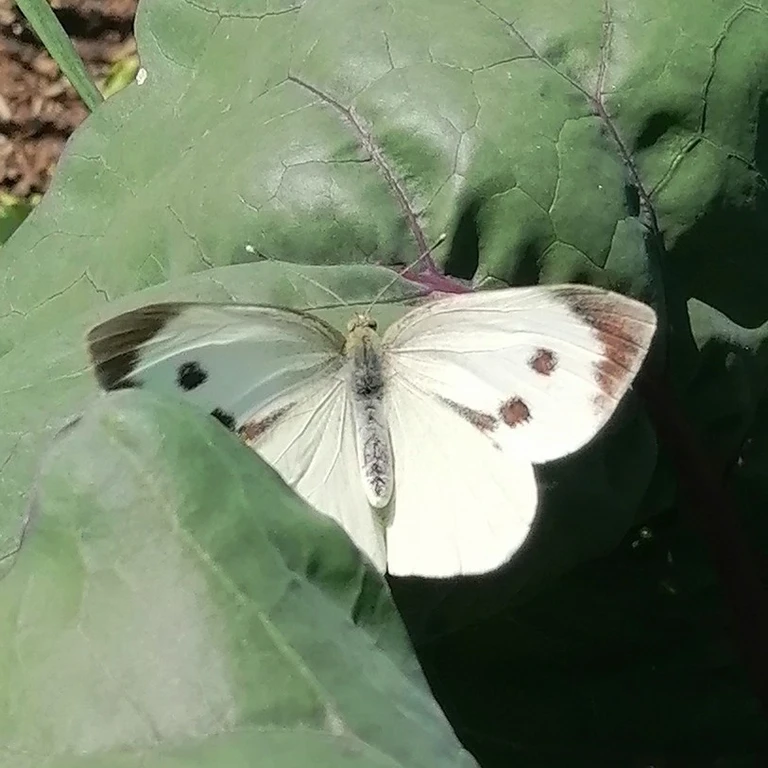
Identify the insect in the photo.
Pieris brassicae
